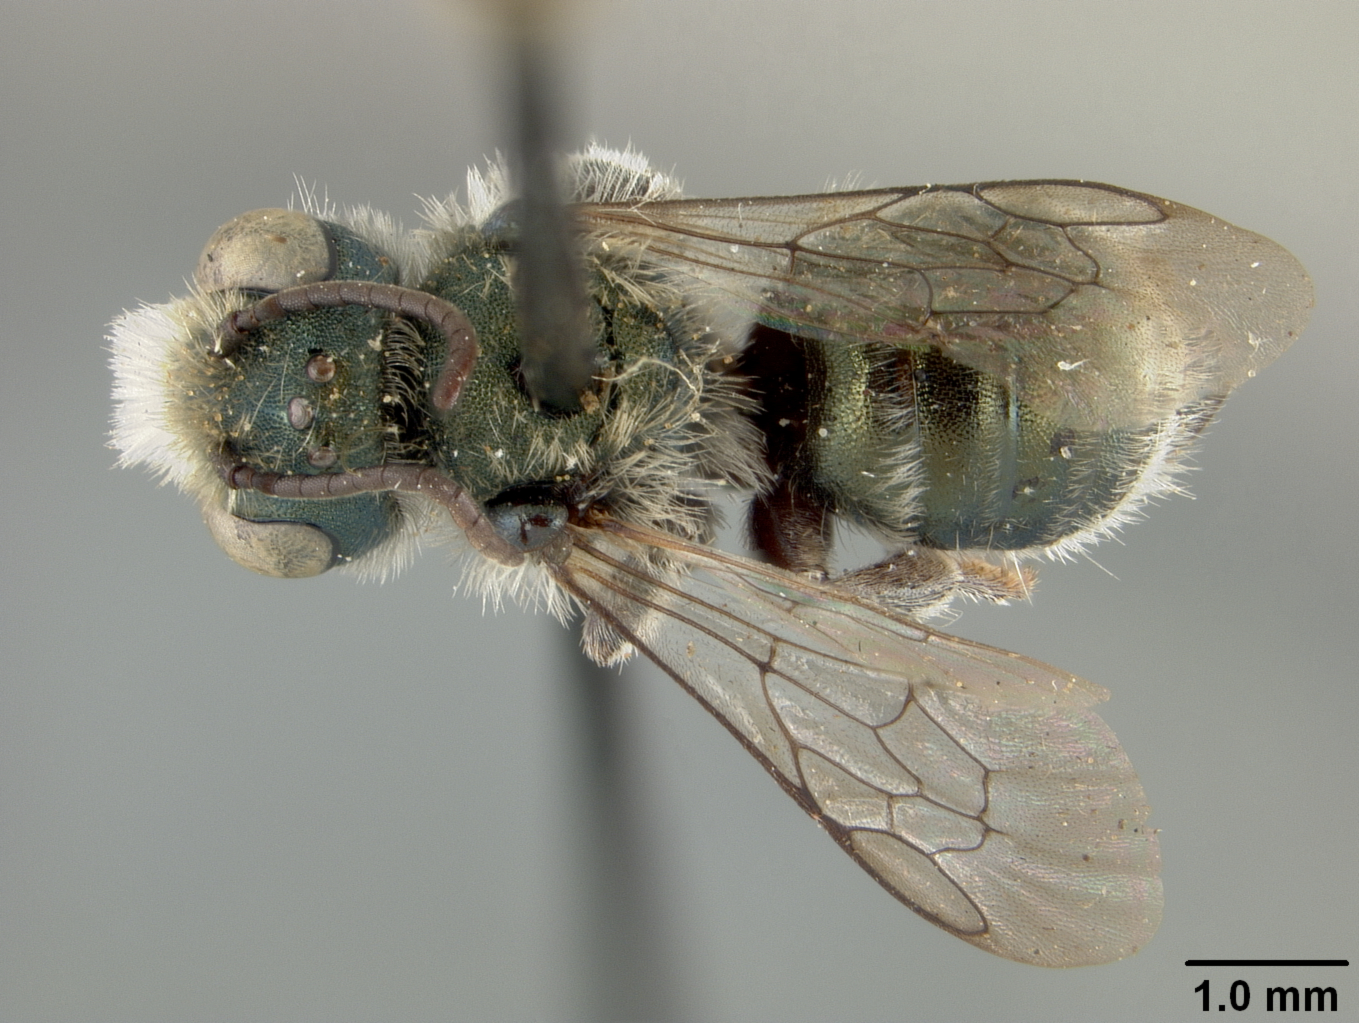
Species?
Osmia lacus
